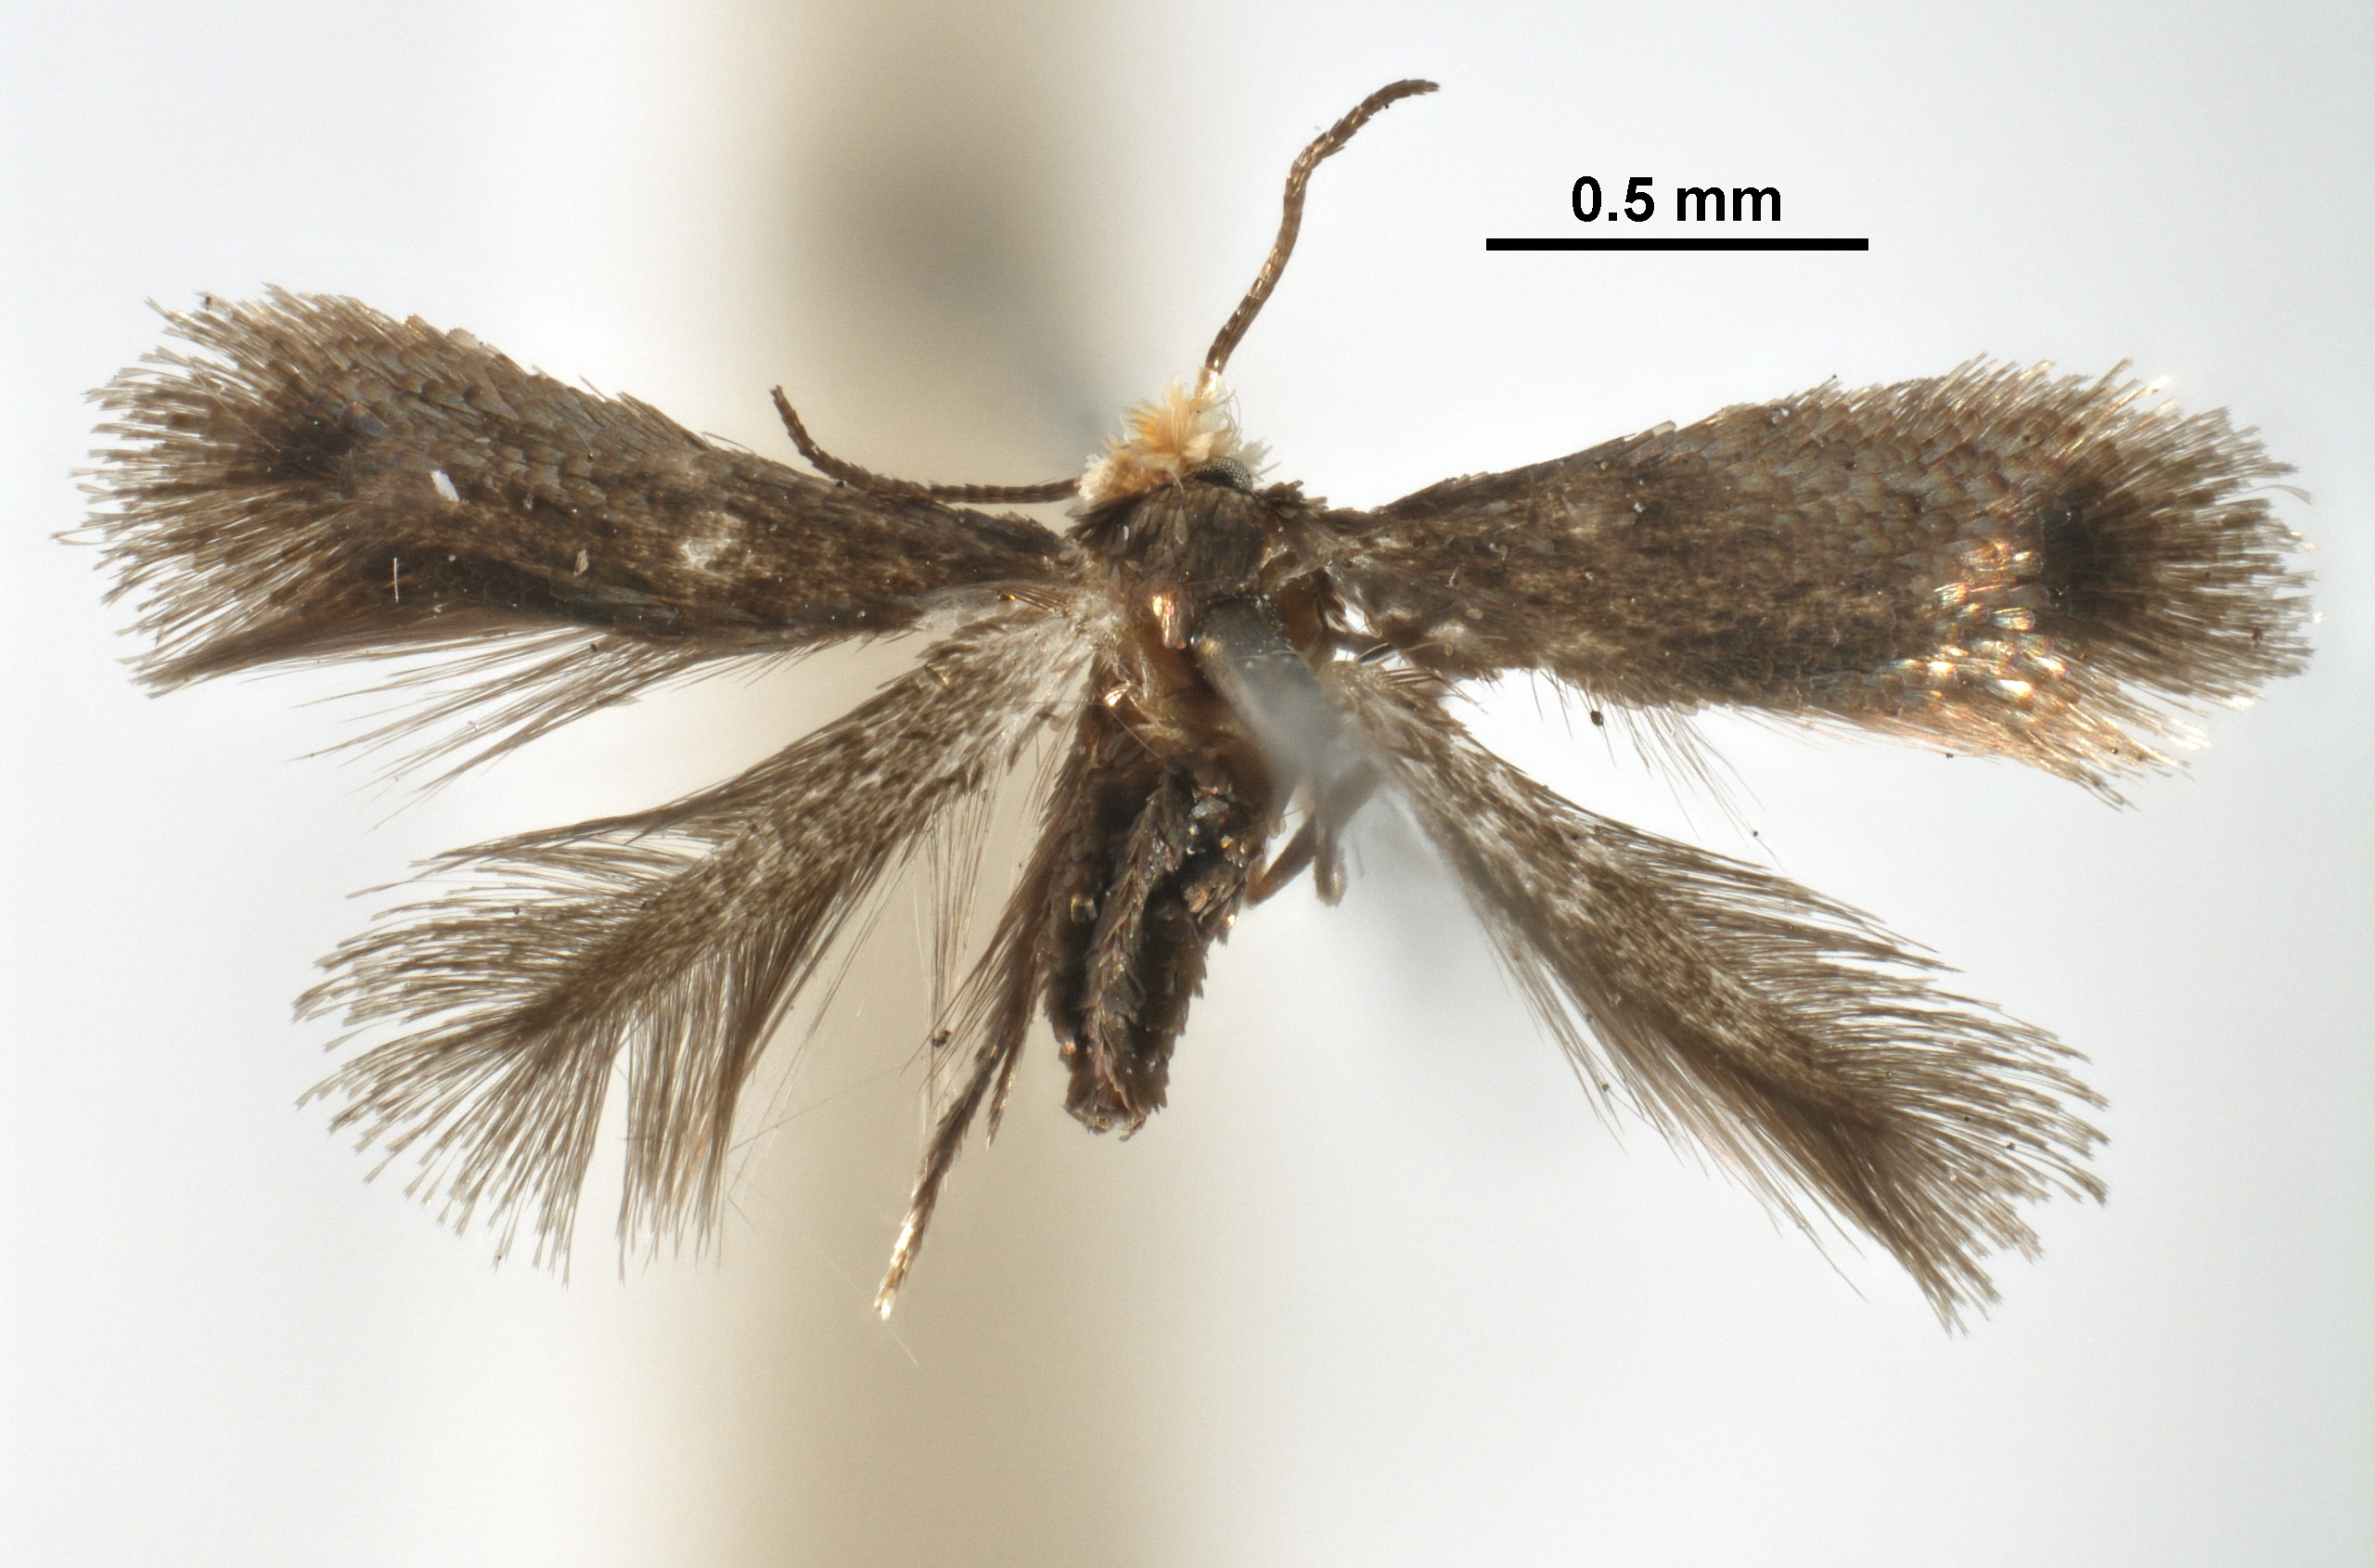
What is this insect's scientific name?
Stigmella honshui
